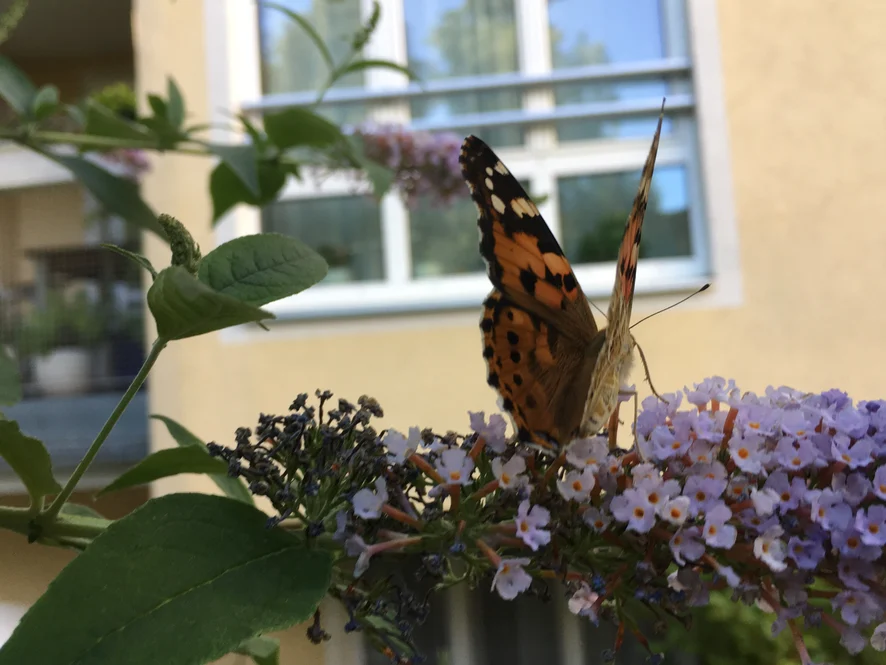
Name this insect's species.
Vanessa cardui
